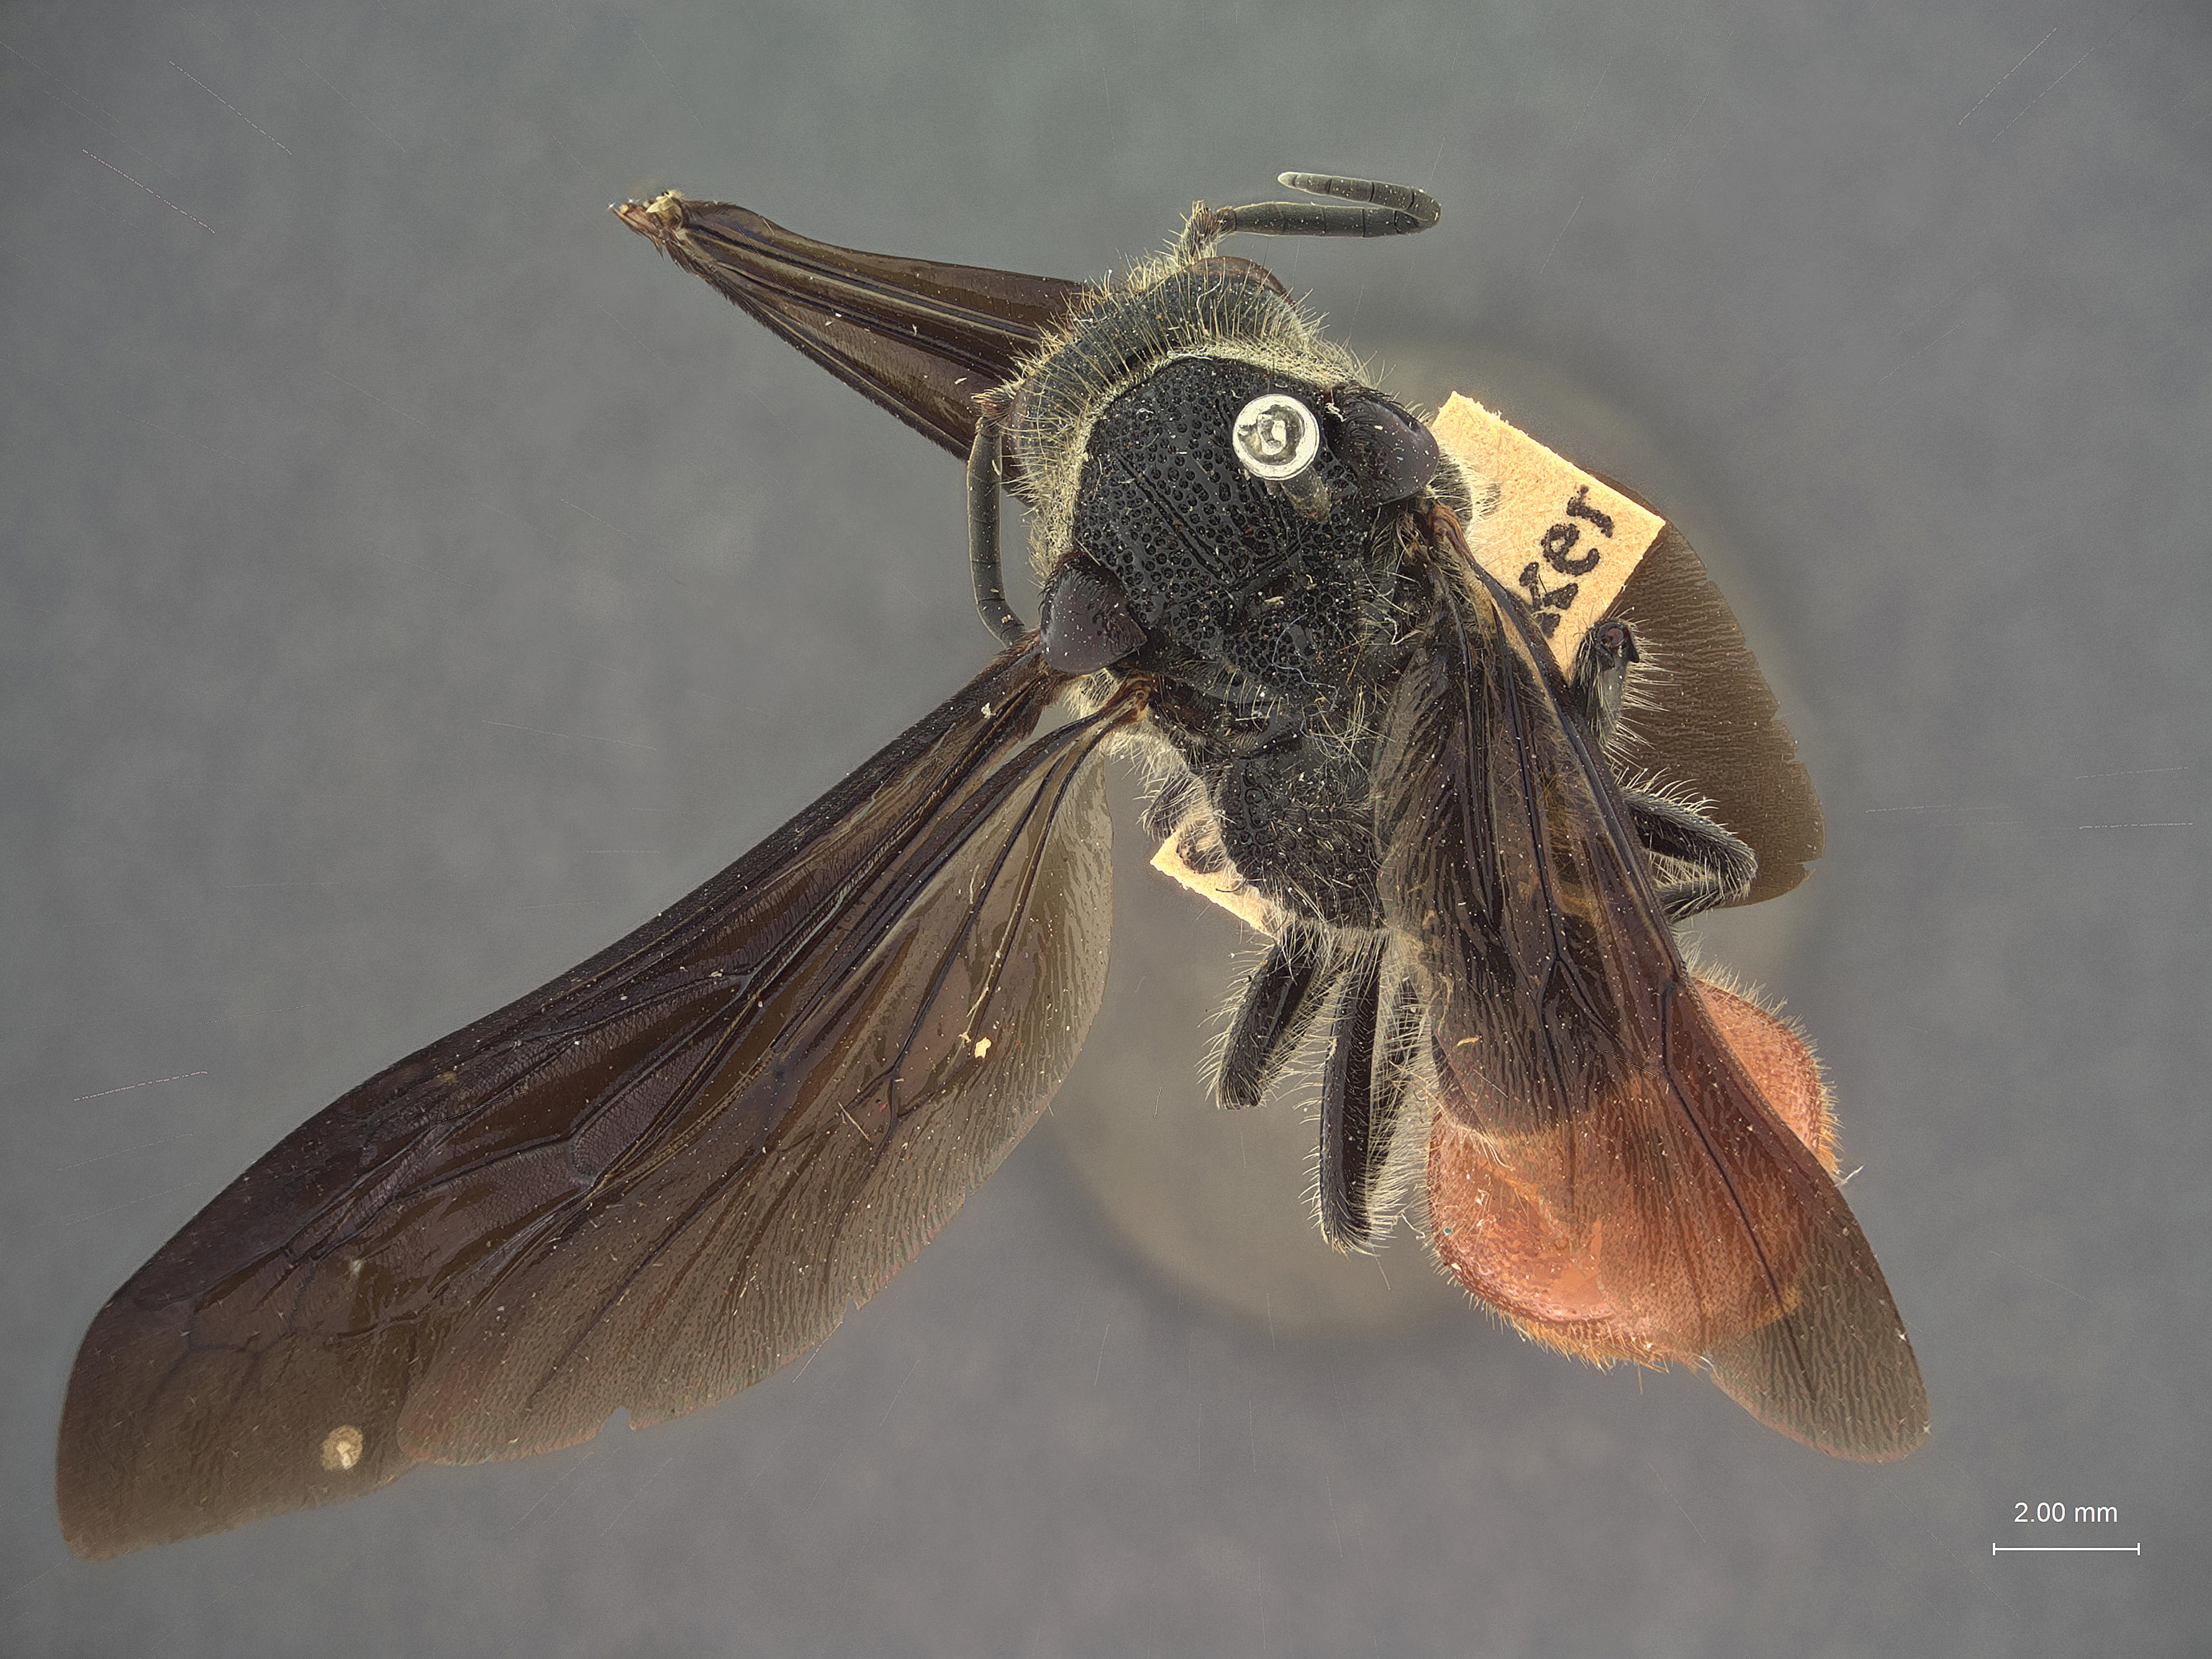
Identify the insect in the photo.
Timulla philippinensis
